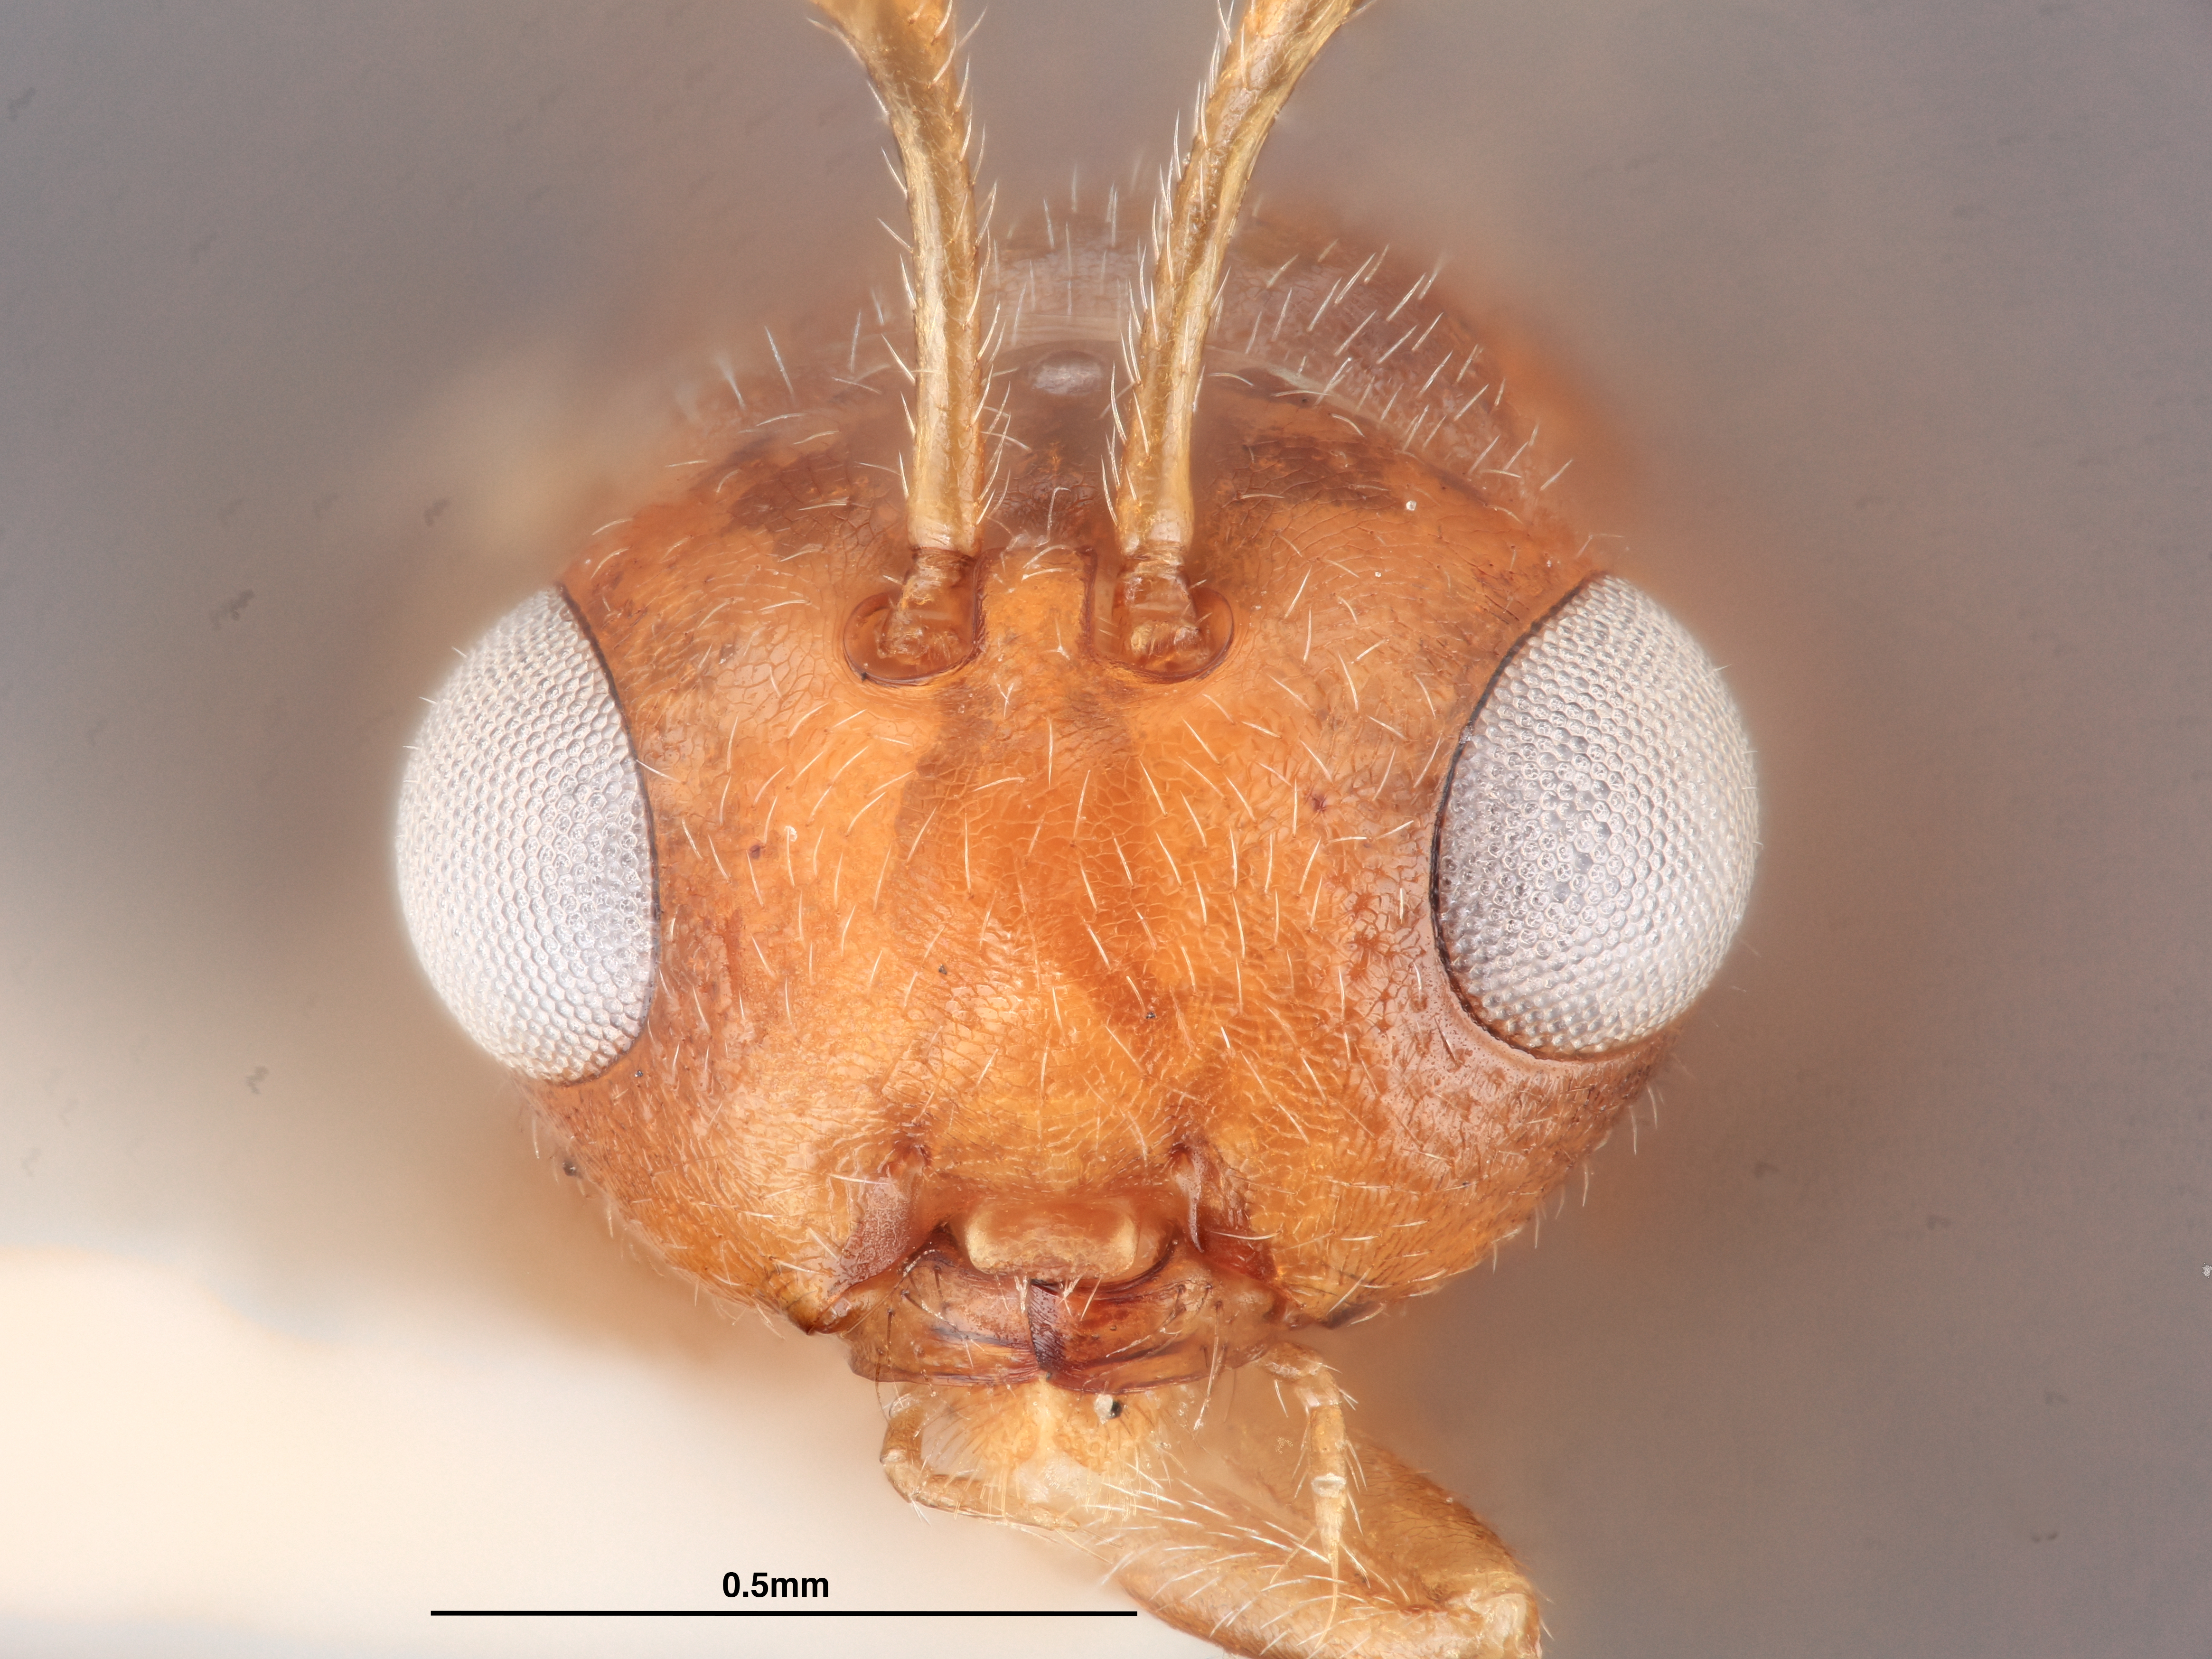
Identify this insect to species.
Hexacladia hilaris
